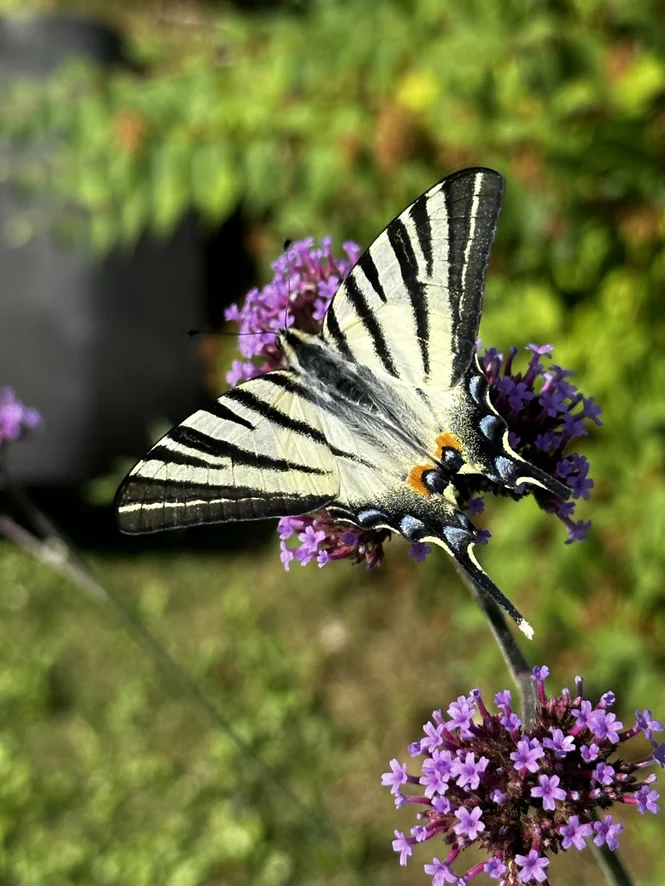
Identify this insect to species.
Iphiclides podalirius
